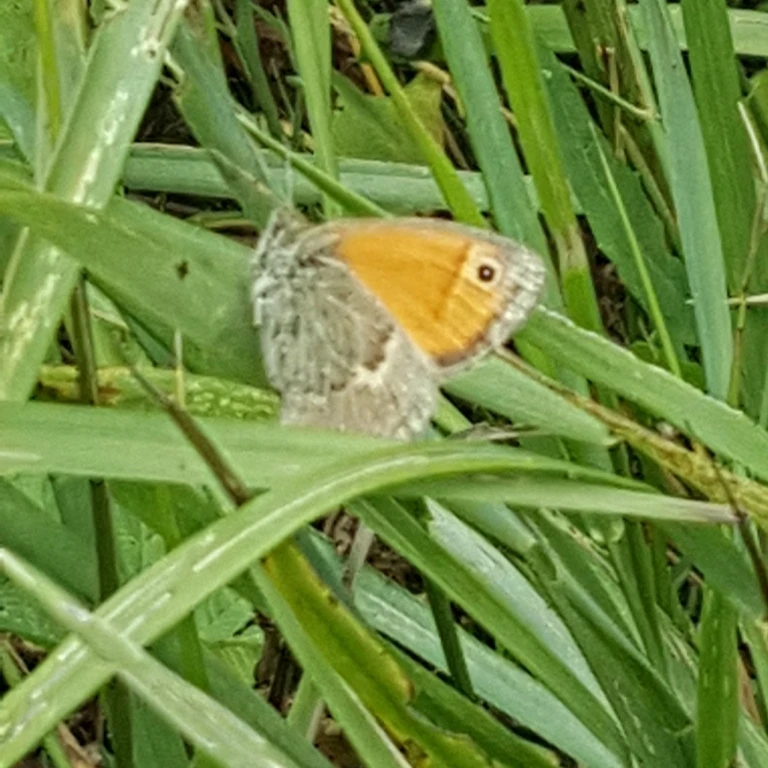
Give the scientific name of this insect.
Coenonympha pamphilus
